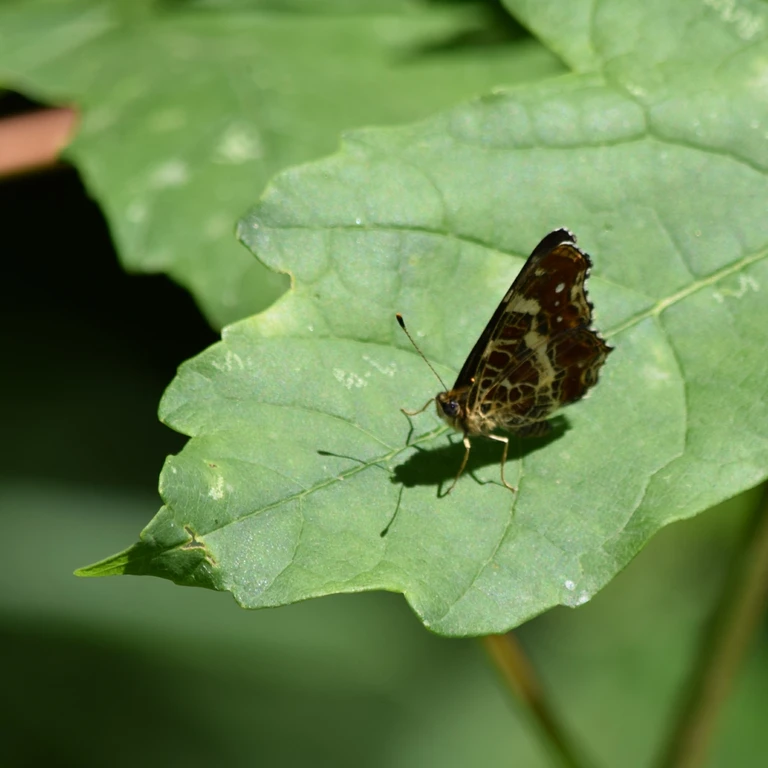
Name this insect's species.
Araschnia levana
